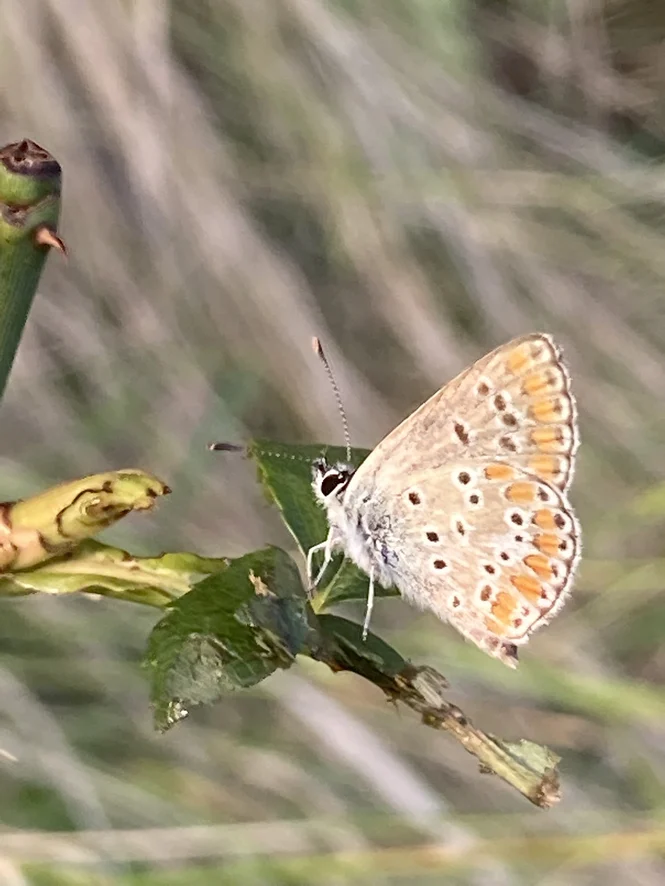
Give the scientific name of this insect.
Aricia agestis/artaxerxes
